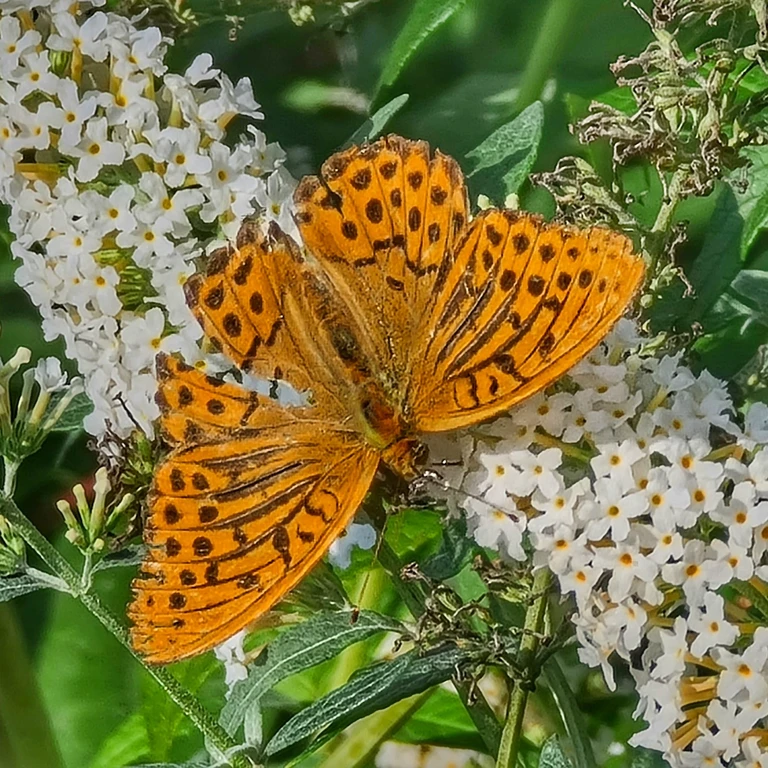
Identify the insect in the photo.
Argynnis paphia
